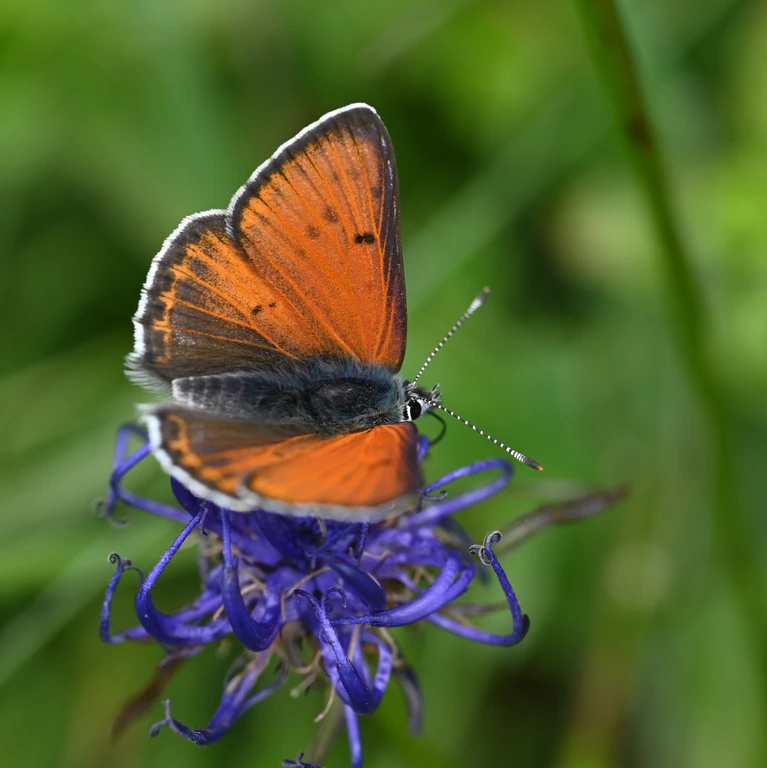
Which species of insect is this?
Lycaena hippothoe (also Palaeochrysophanus hippothoe)
